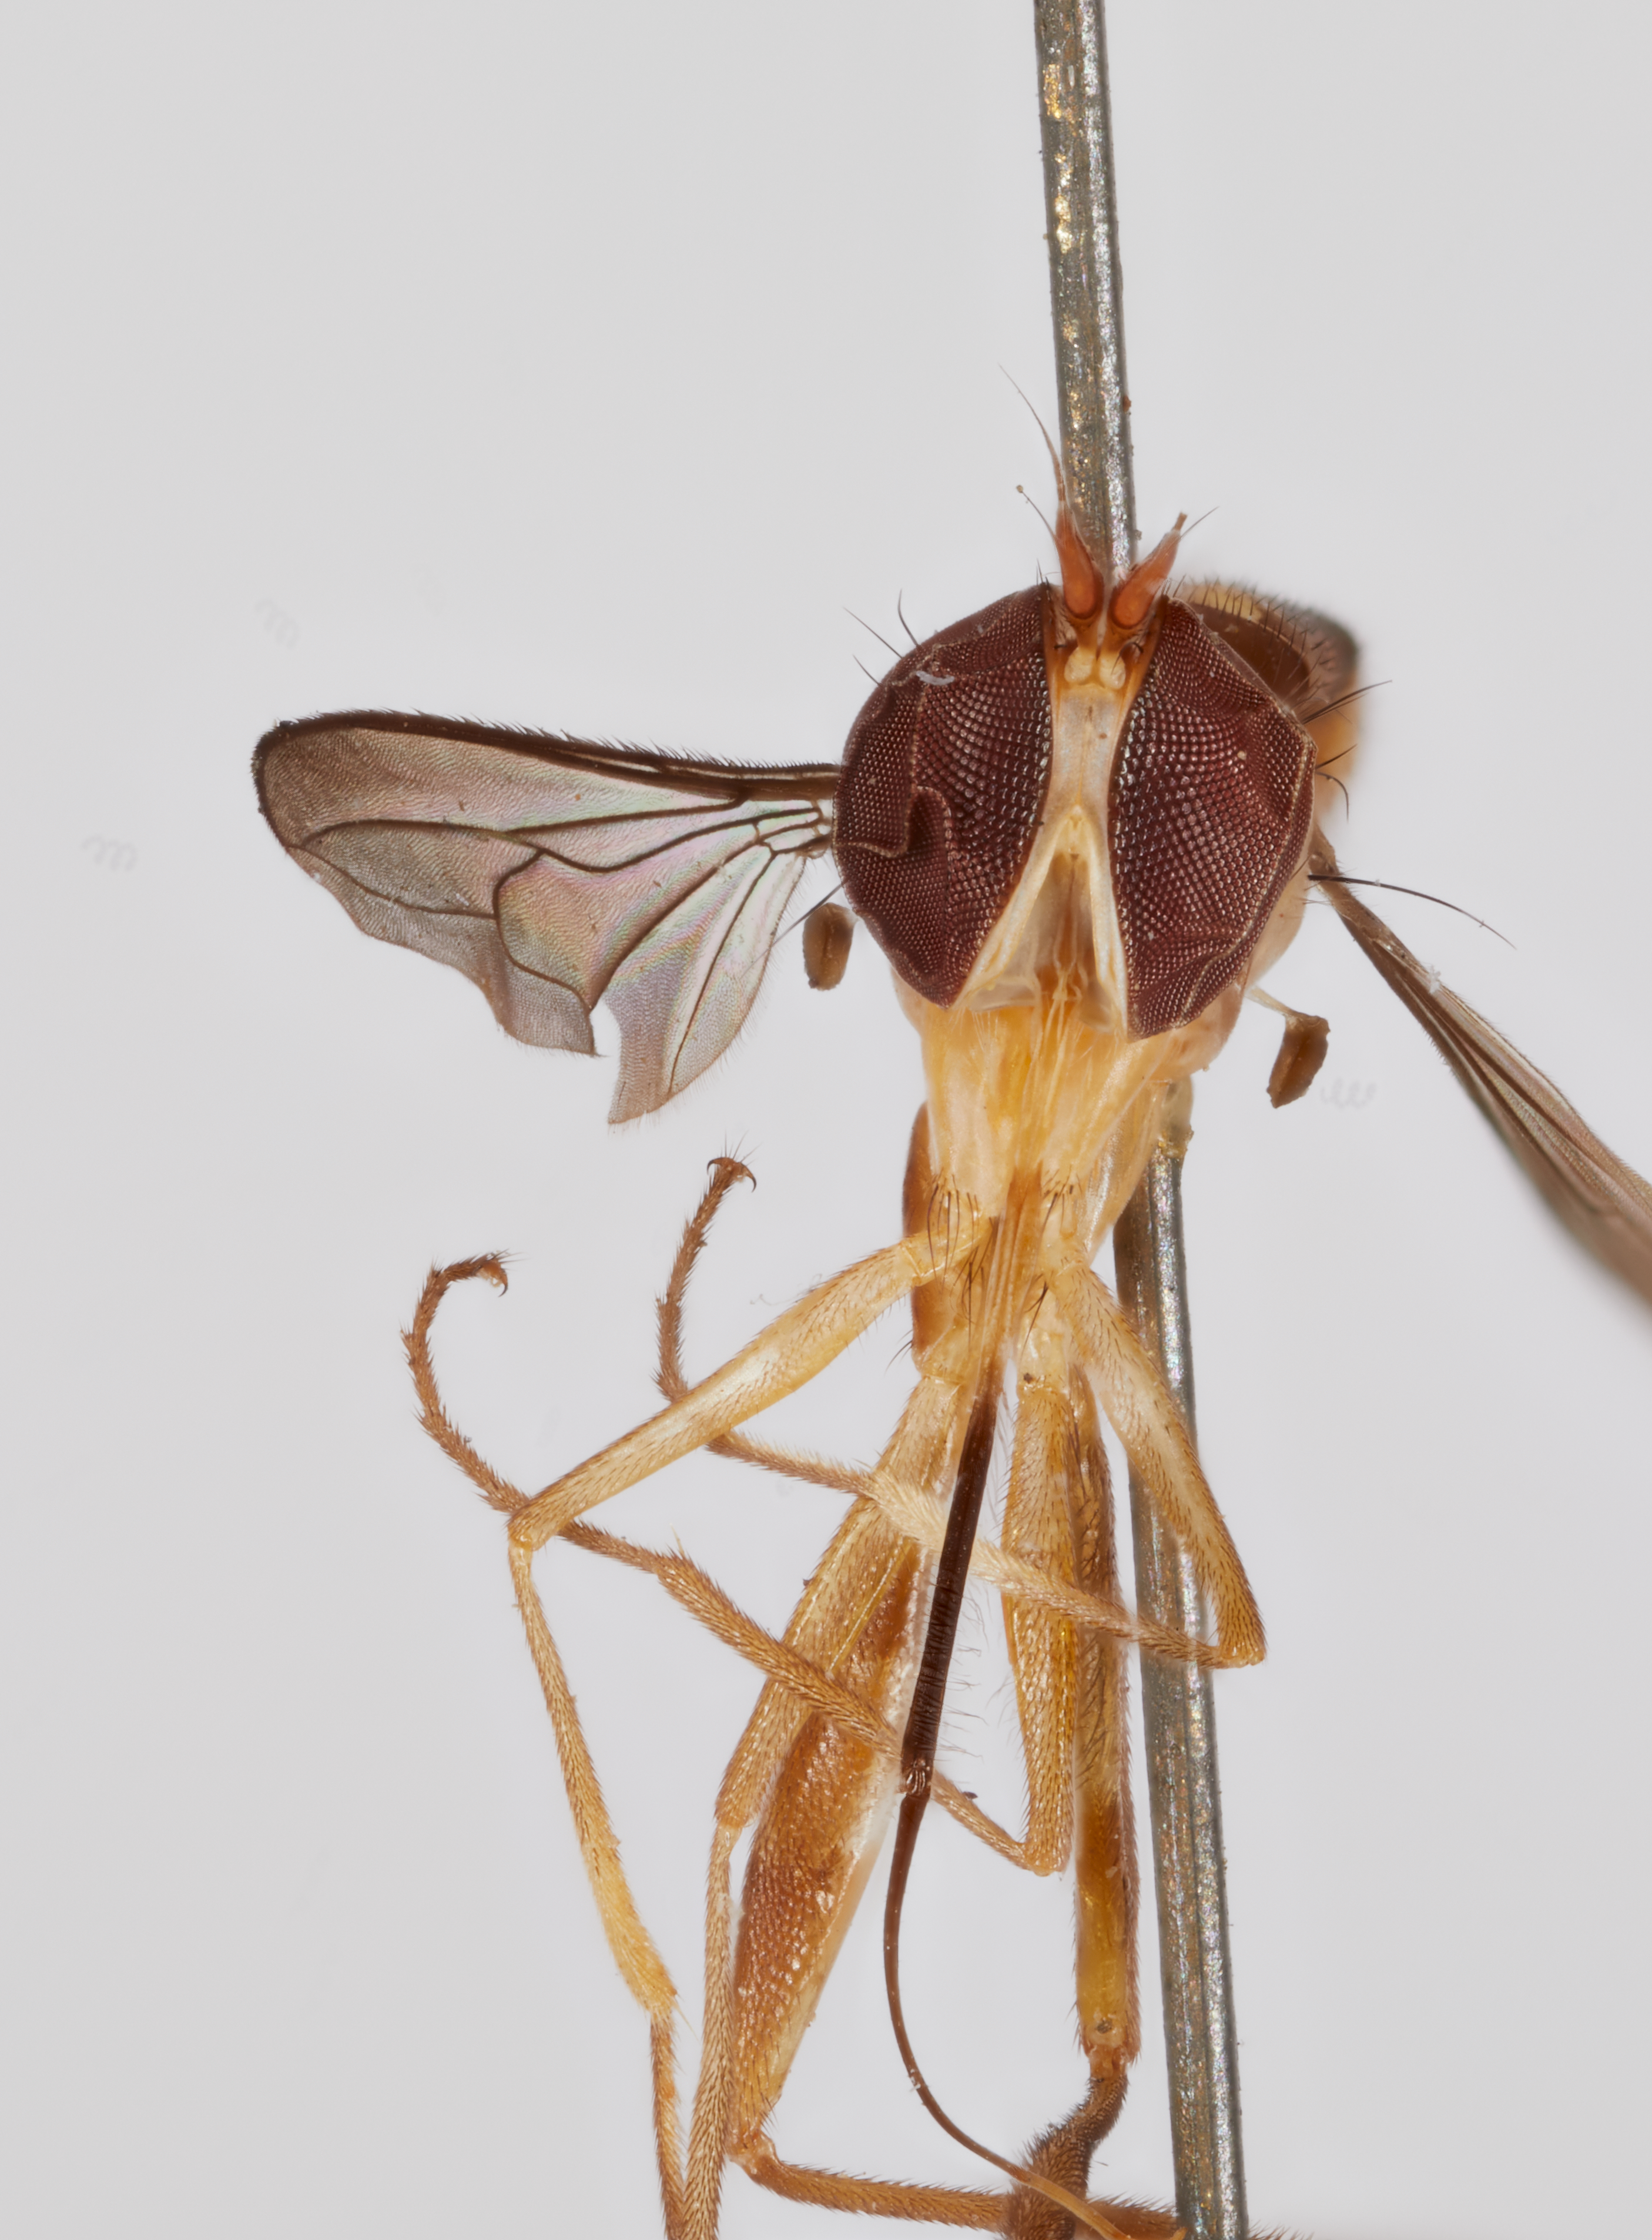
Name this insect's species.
Stylogaster pectinata
